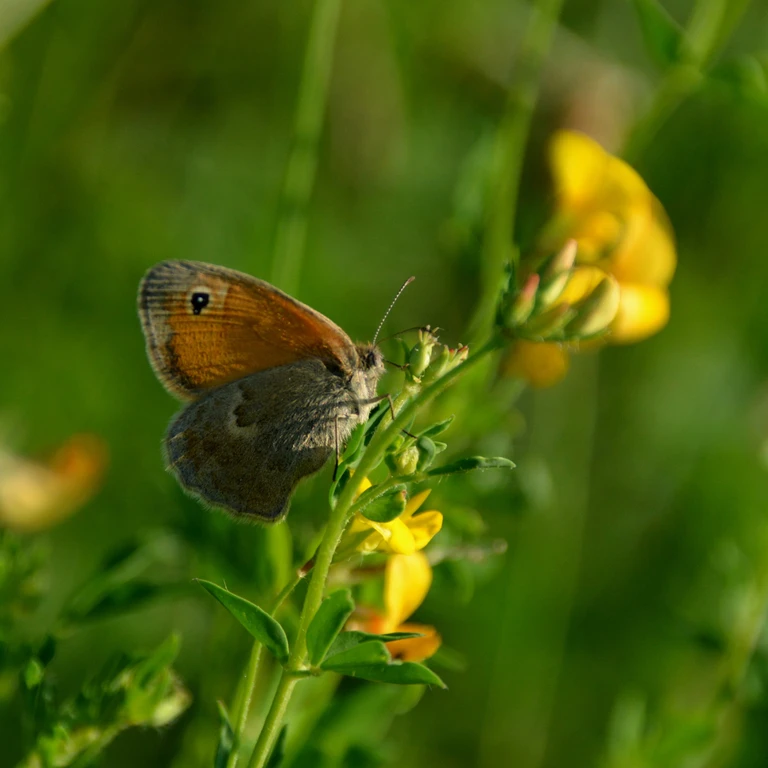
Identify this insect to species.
Coenonympha pamphilus
